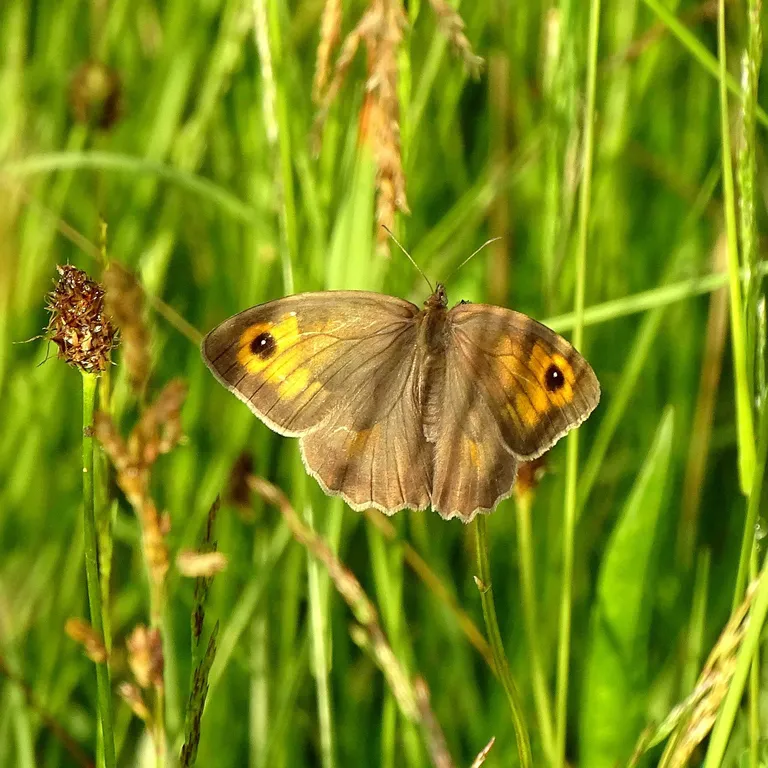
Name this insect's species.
Maniola jurtina
